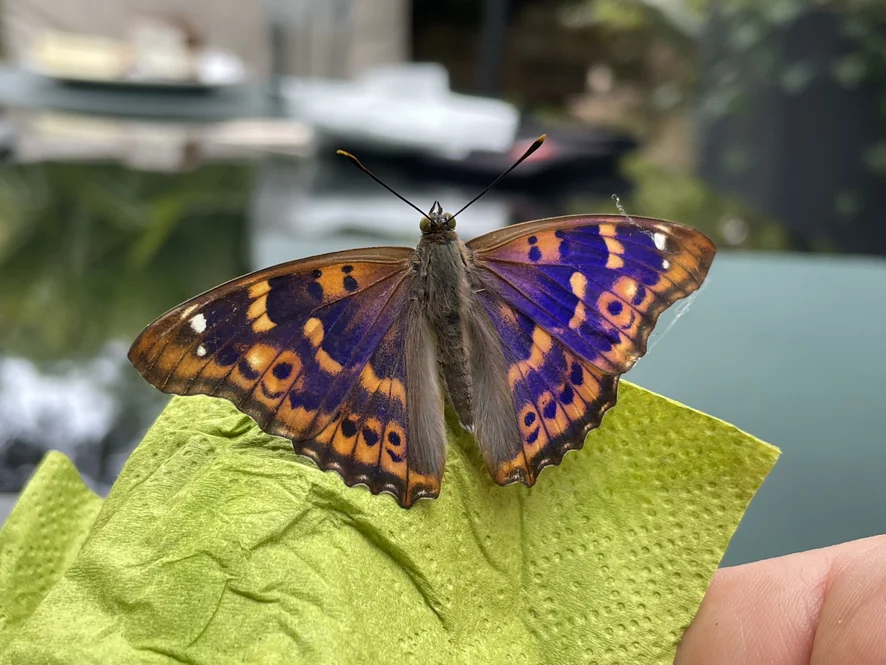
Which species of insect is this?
Apatura ilia
